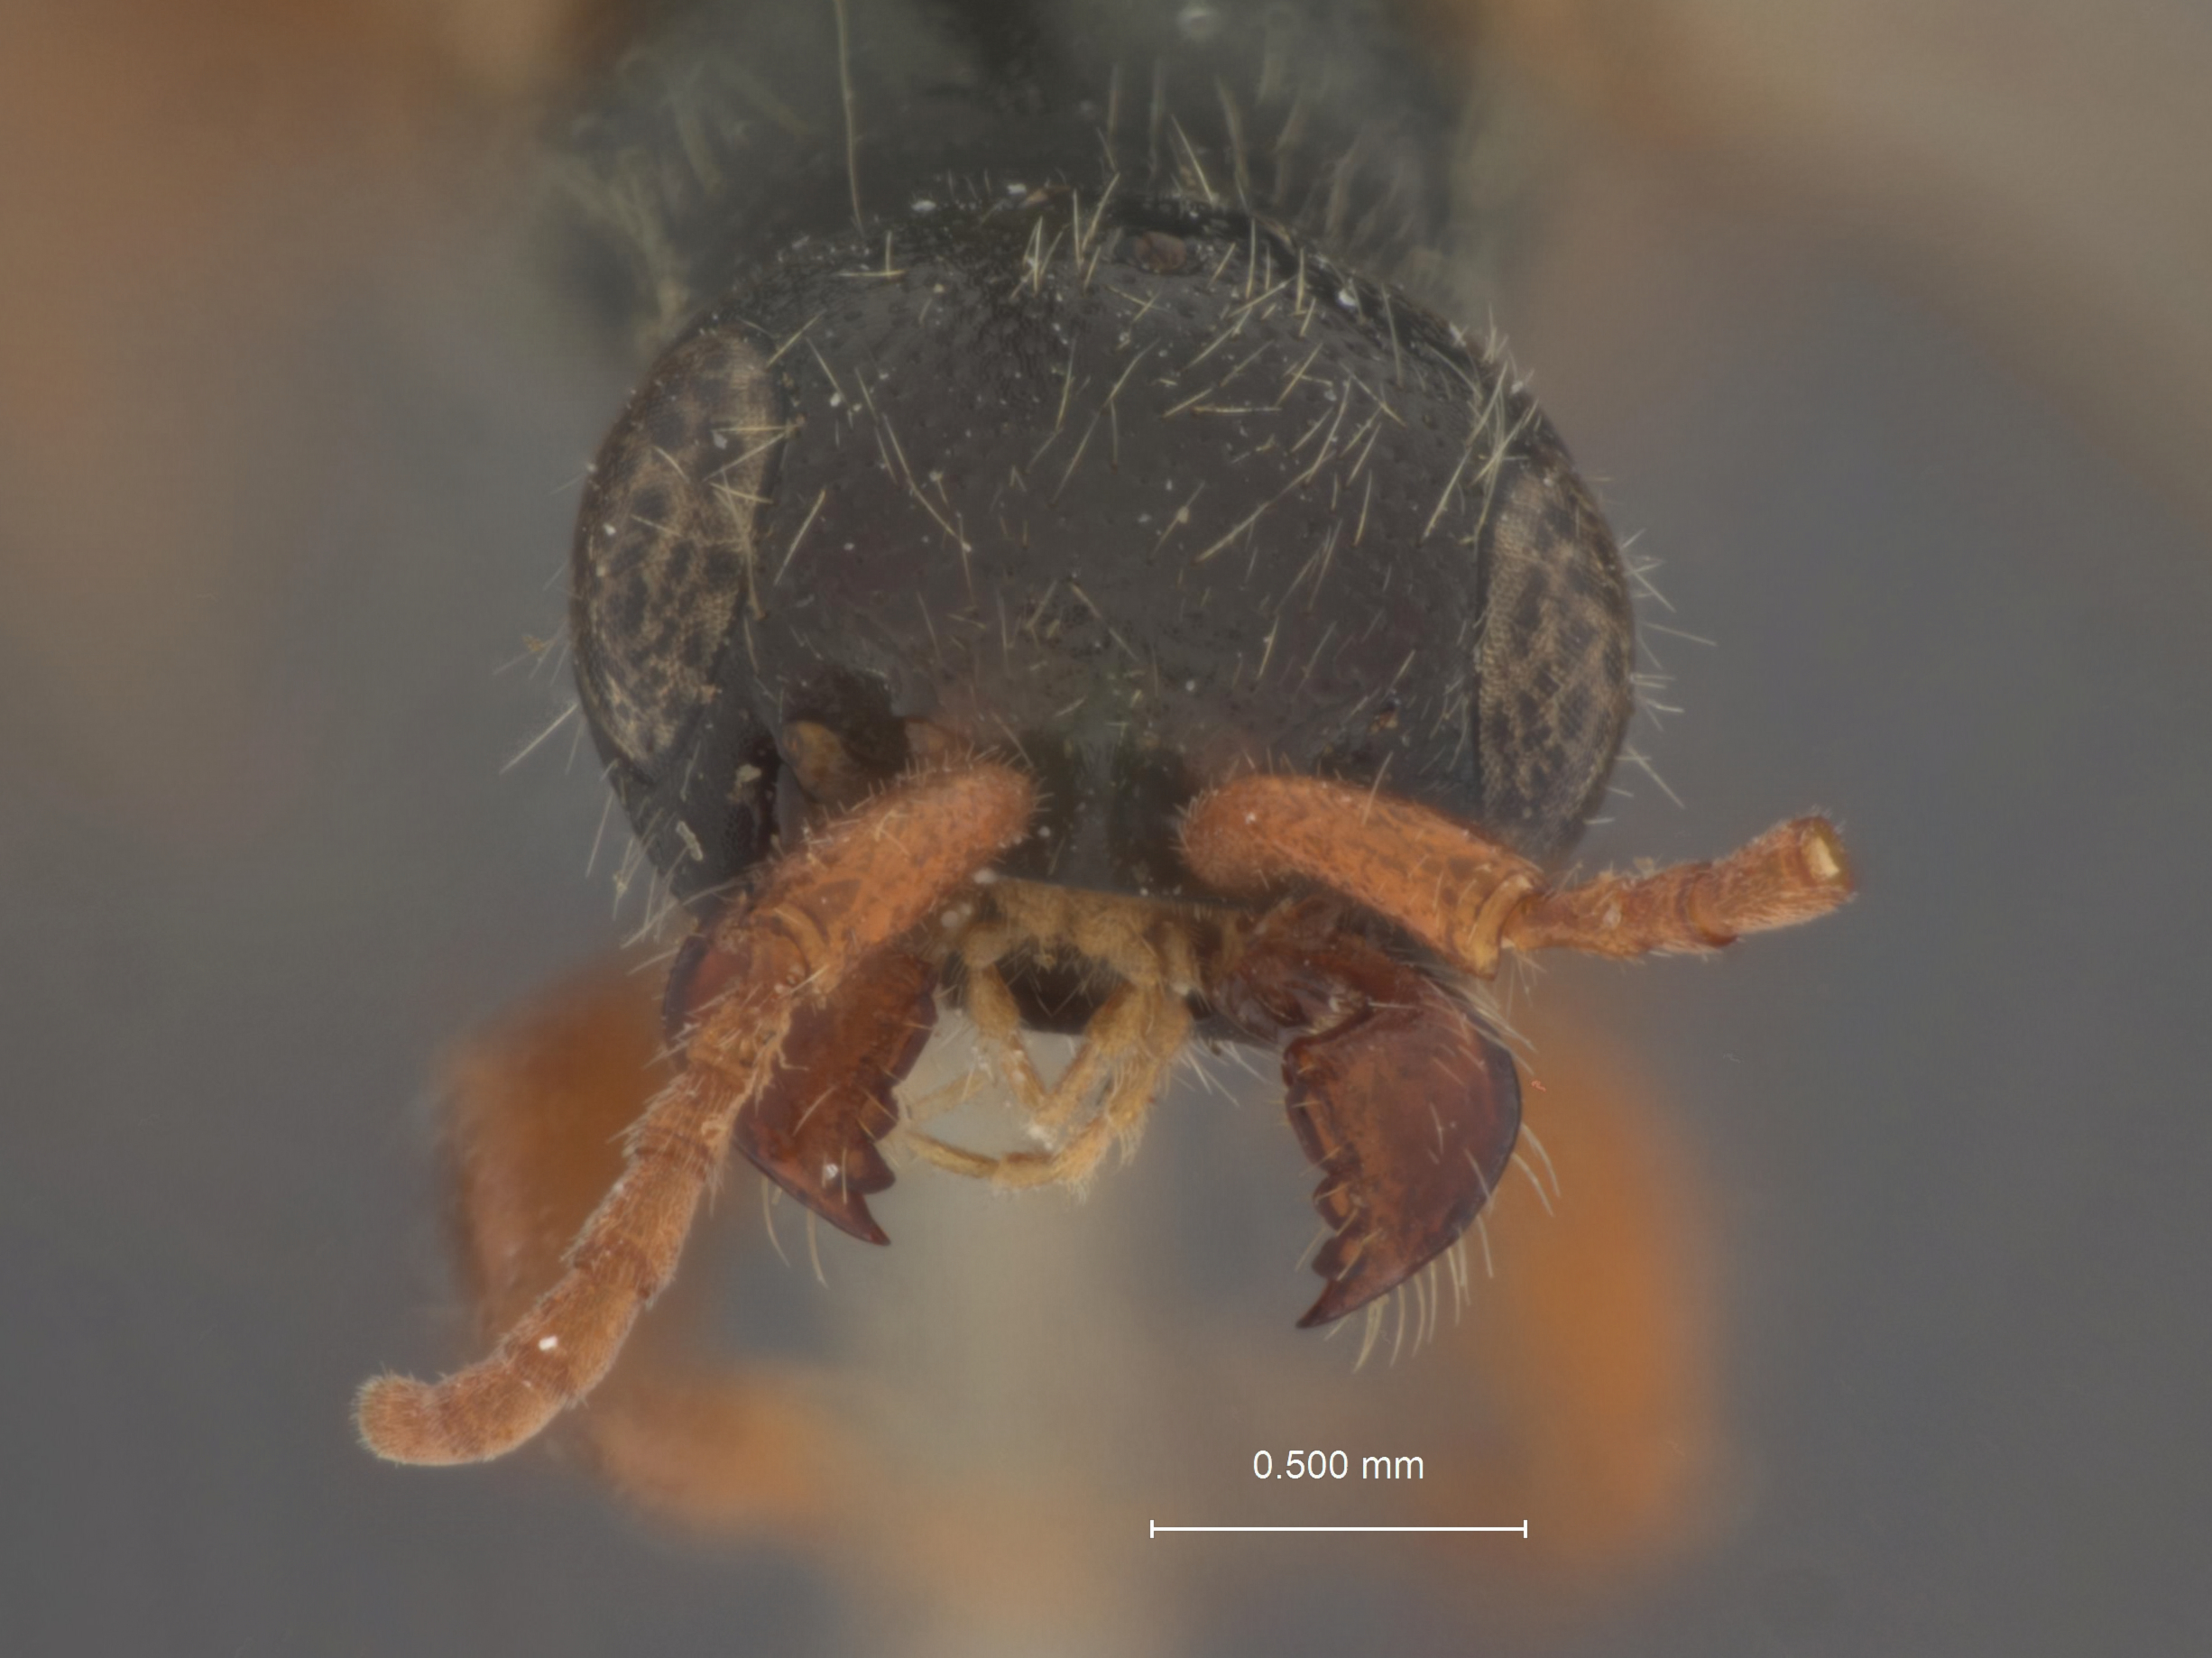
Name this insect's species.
Epyris megacephalus
